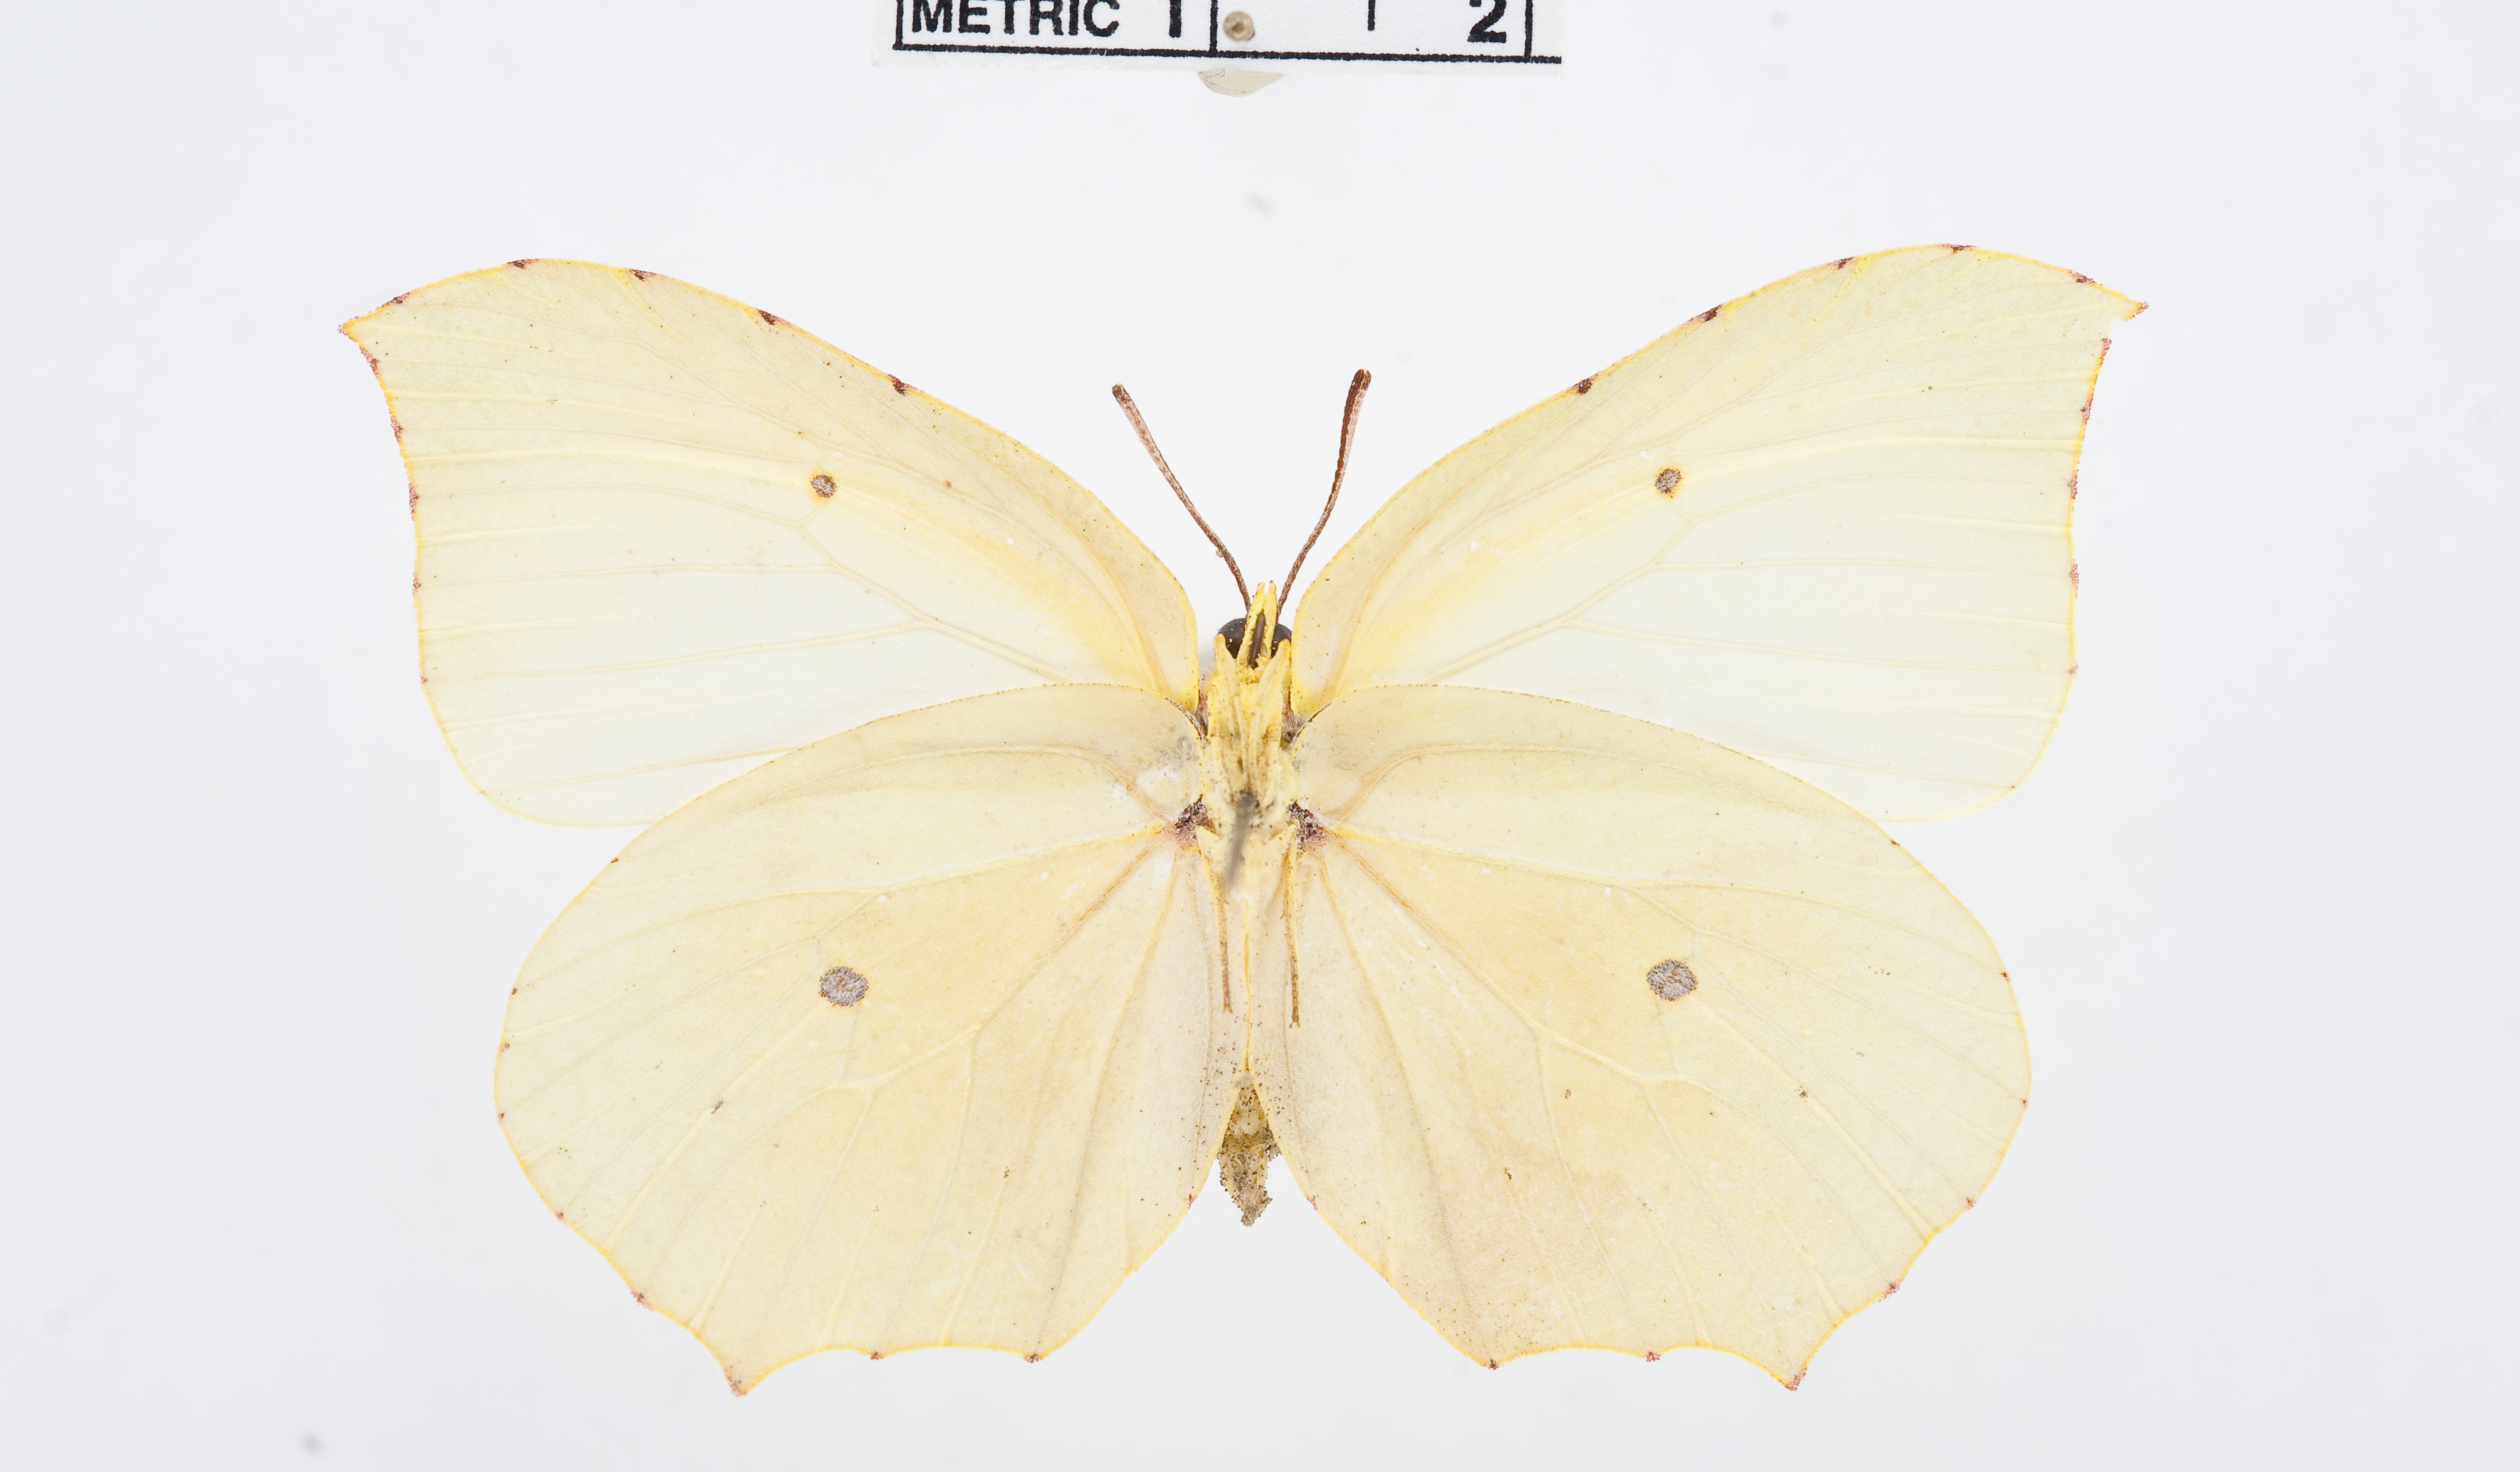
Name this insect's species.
Gonepteryx cleopatra
